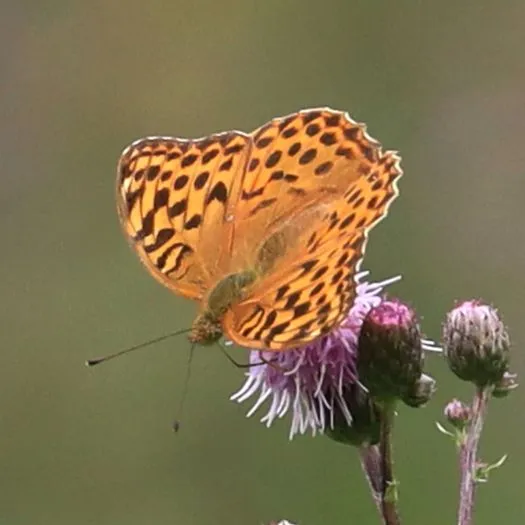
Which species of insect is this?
Argynnis paphia
